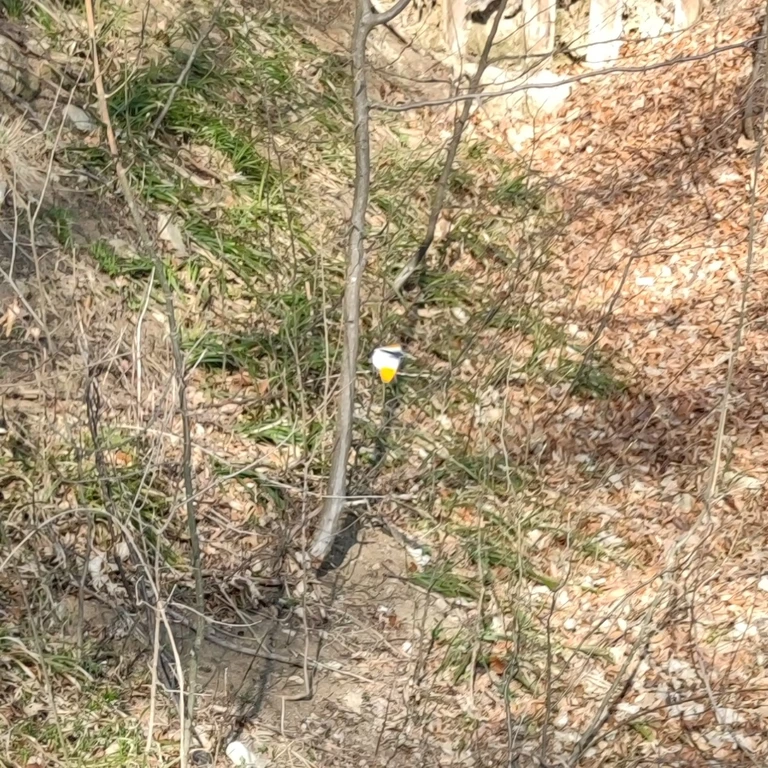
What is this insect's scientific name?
Anthocharis cardamines
